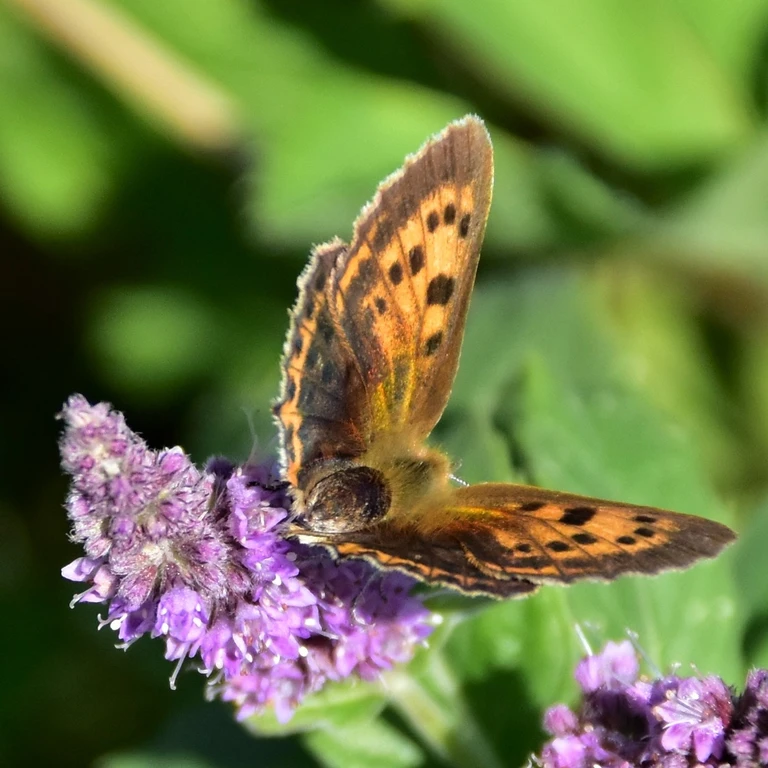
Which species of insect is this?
Lycaena virgaureae
